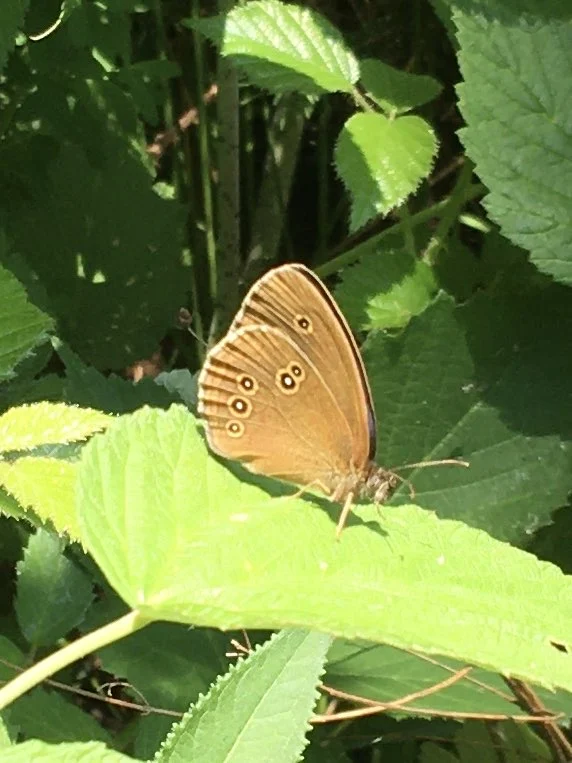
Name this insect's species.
Aphantopus hyperantus
